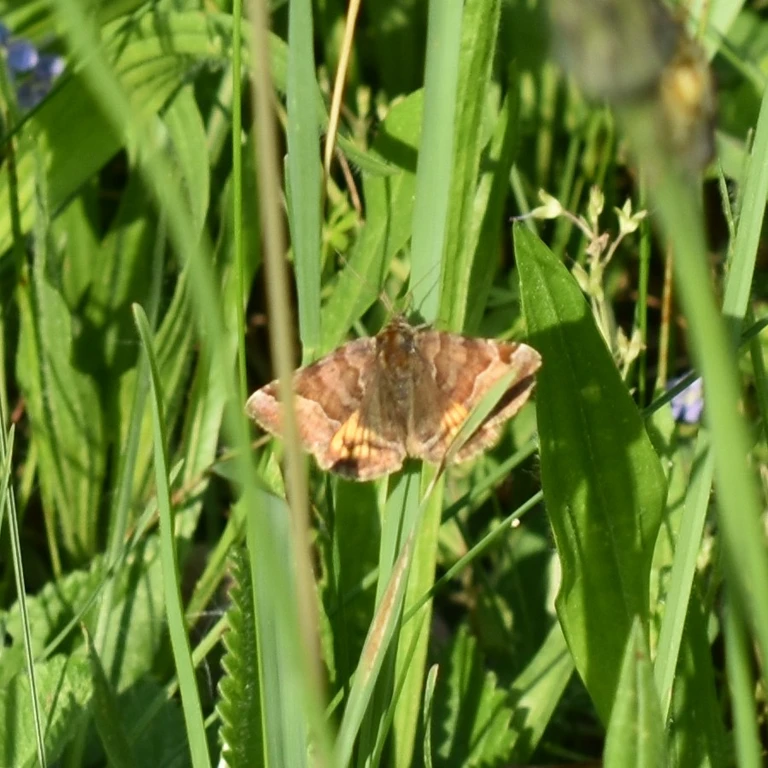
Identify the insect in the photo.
Euclidia glyphica
